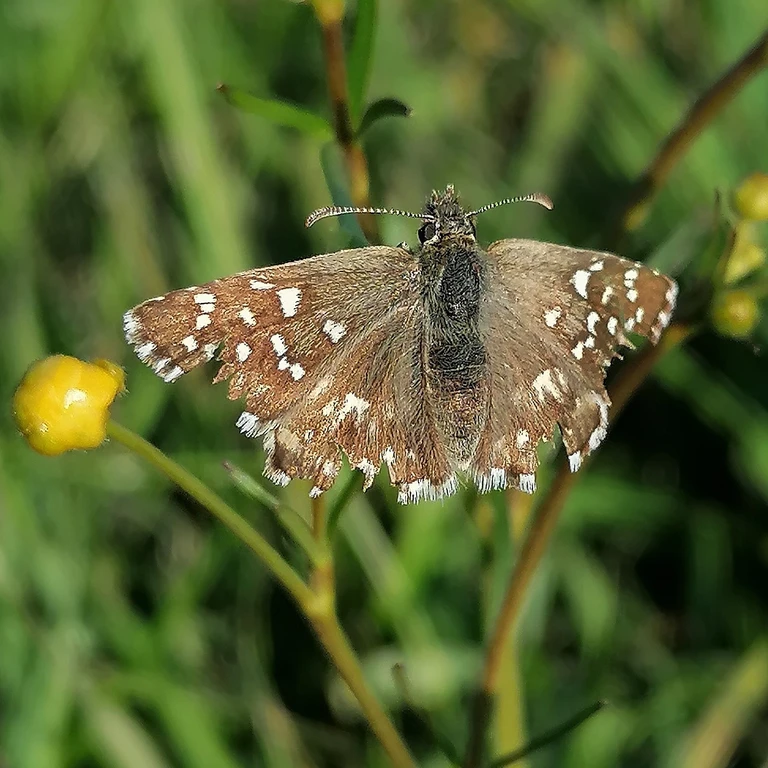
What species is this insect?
Pyrgus malvae
